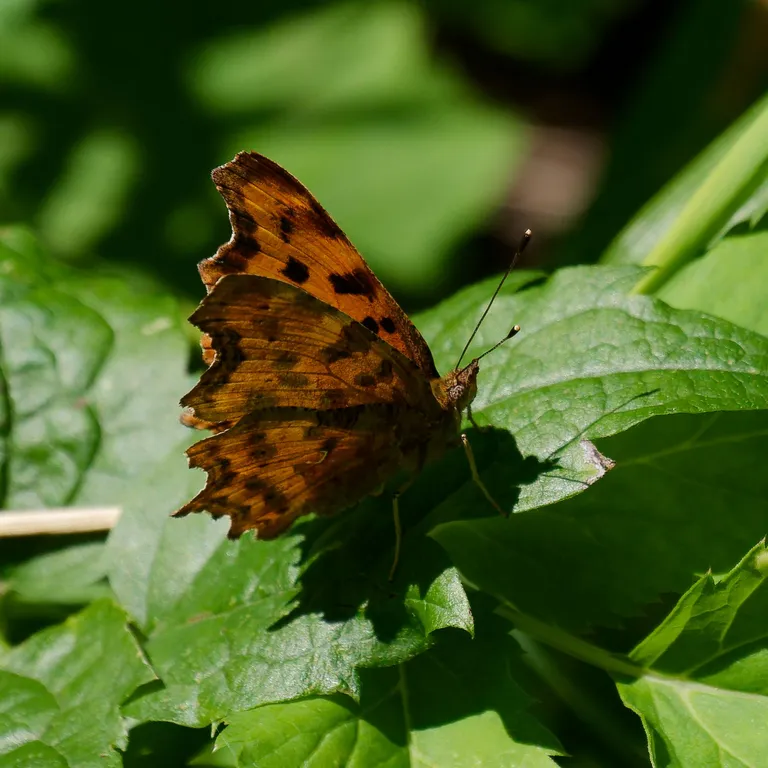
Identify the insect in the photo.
Polygonia c-album
